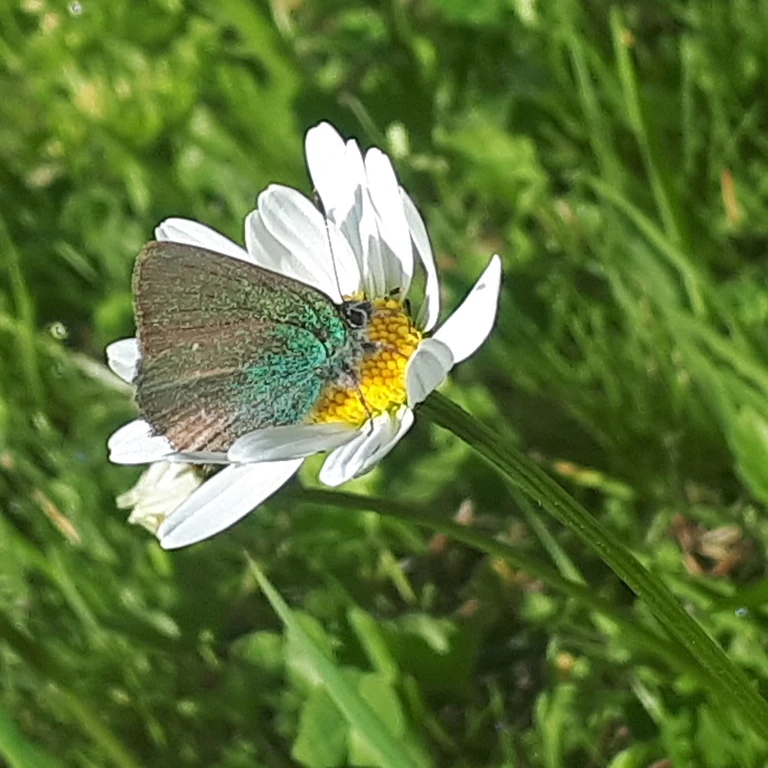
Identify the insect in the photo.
Callophrys rubi
